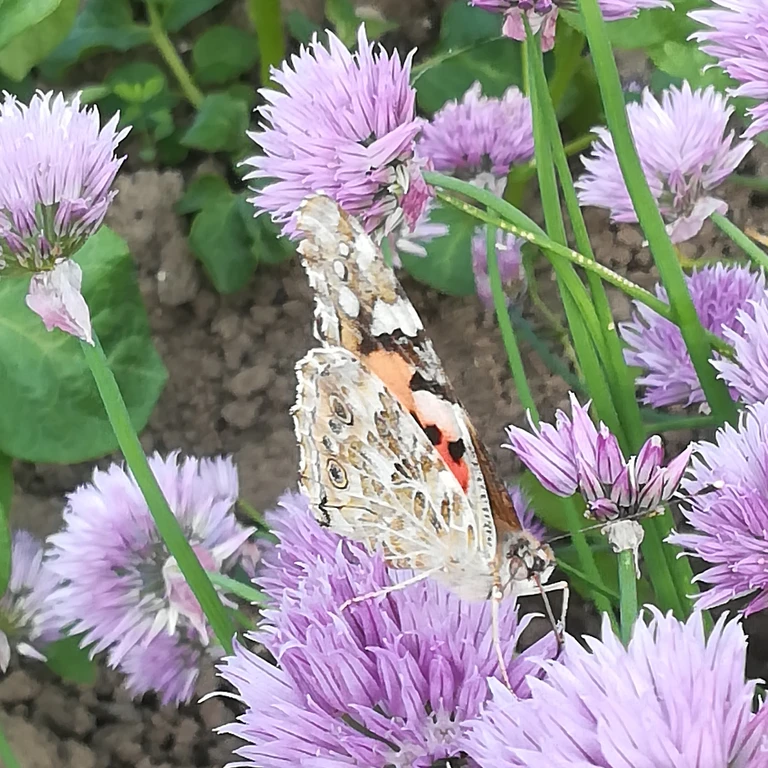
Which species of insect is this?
Vanessa cardui
